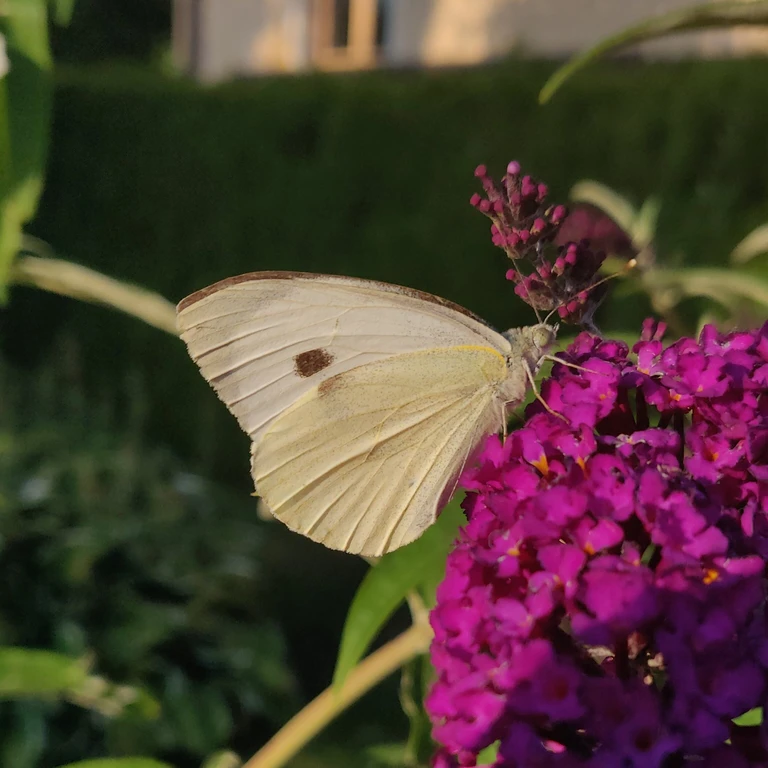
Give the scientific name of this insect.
Pieris brassicae
